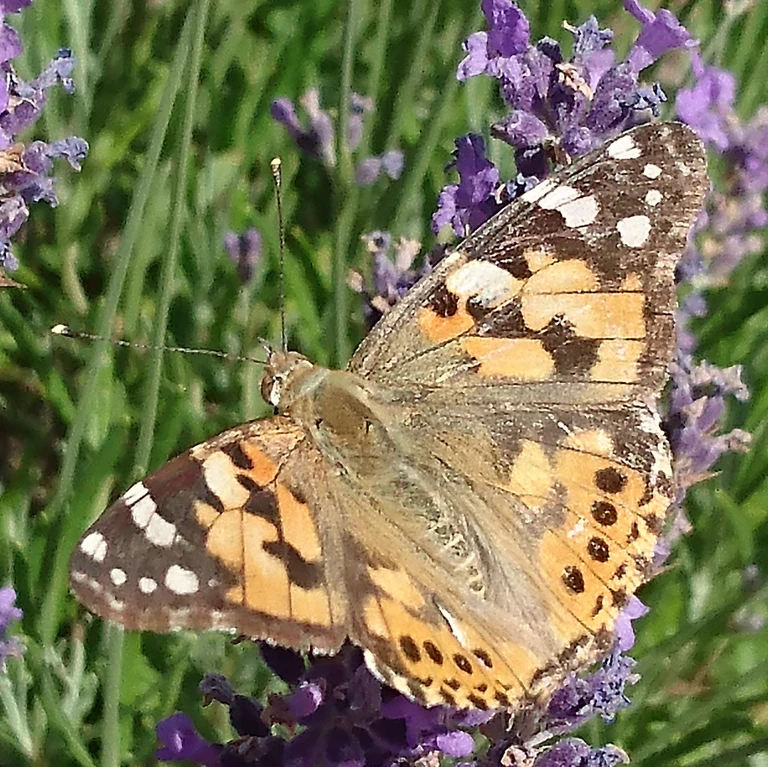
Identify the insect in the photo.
Vanessa cardui
